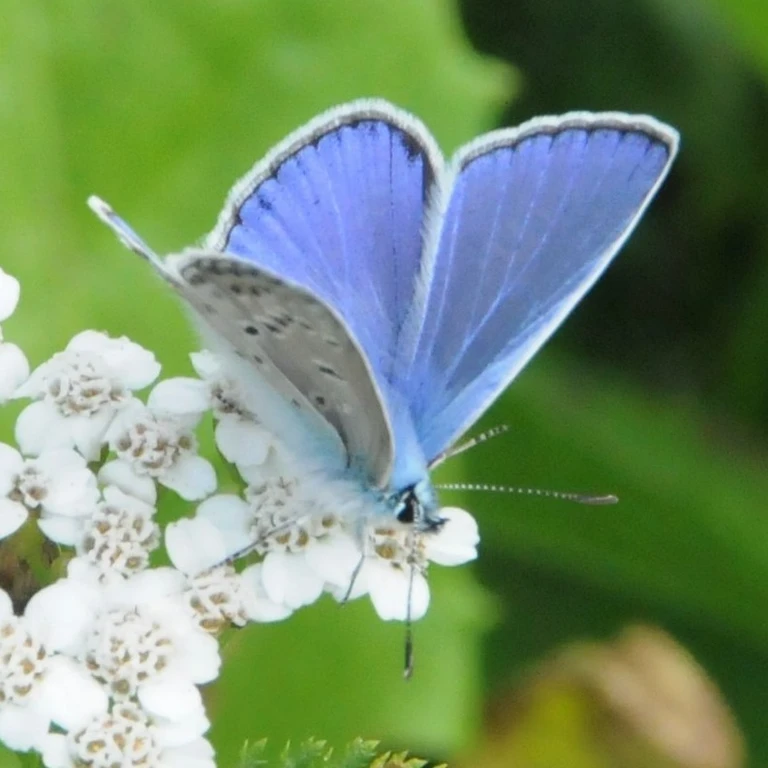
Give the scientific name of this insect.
Polyommatus icarus
